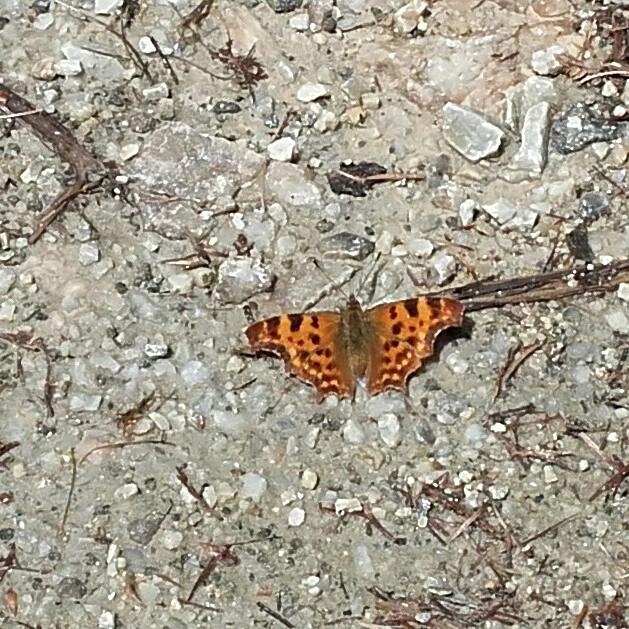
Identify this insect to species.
Polygonia c-album
